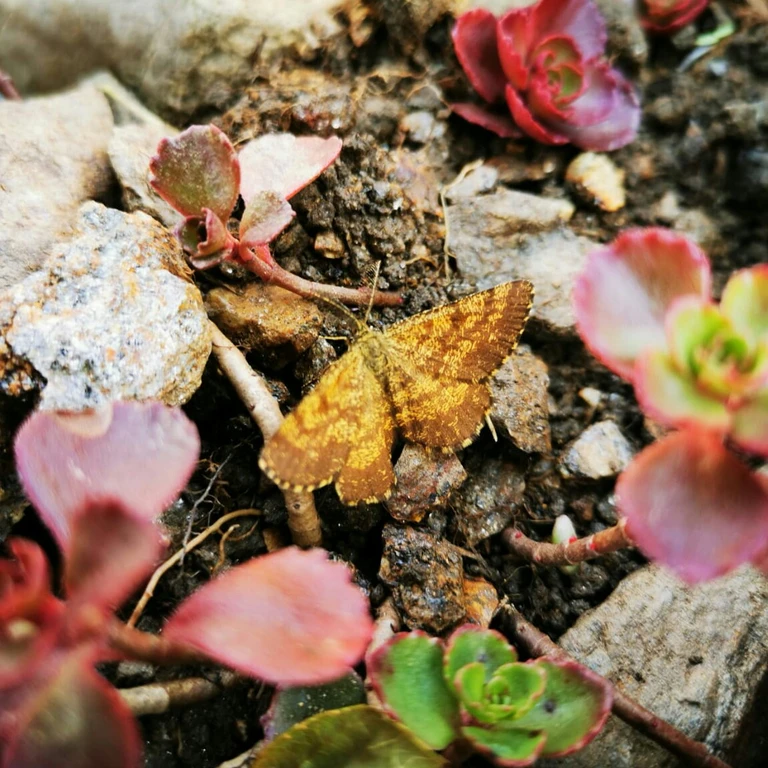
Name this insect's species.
Ematurga atomaria
